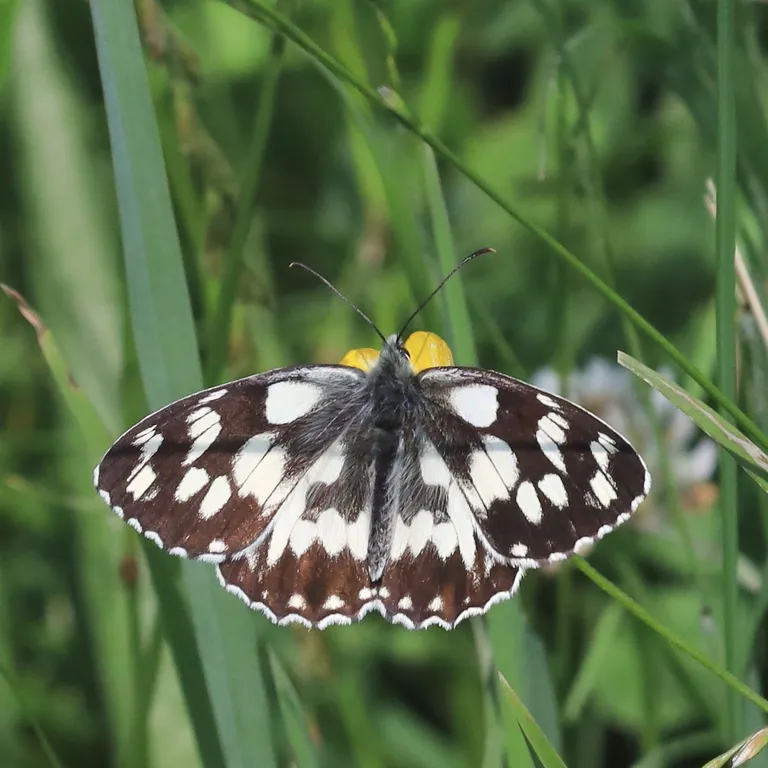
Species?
Melanargia galathea
